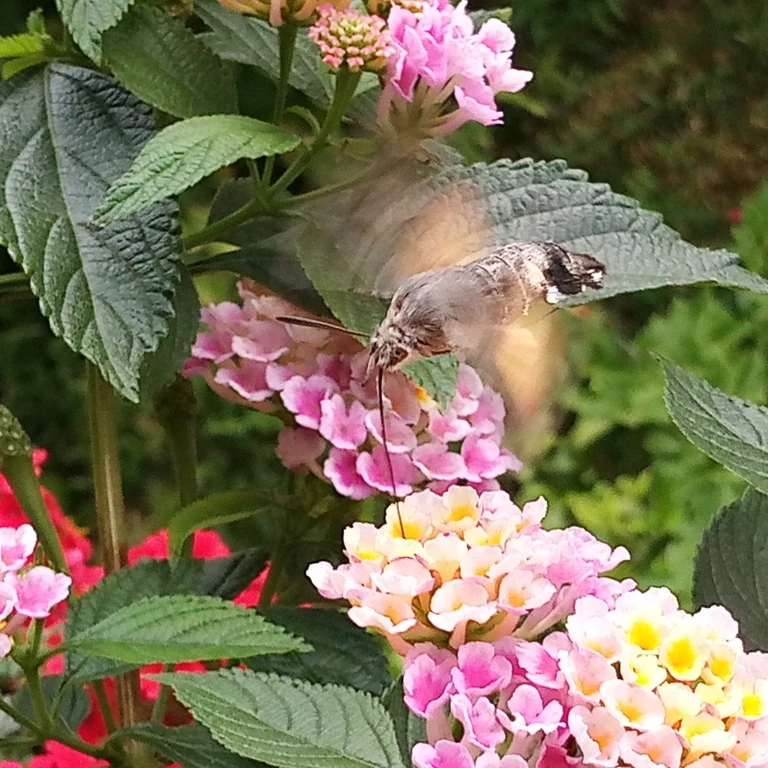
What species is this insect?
Macroglossum stellatarum
